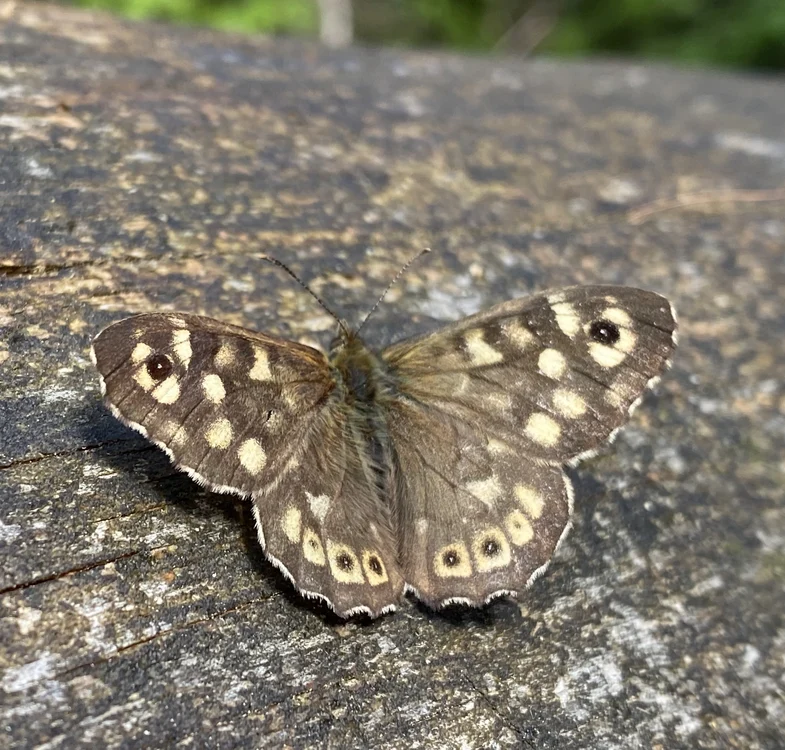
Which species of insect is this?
Pararge aegeria
